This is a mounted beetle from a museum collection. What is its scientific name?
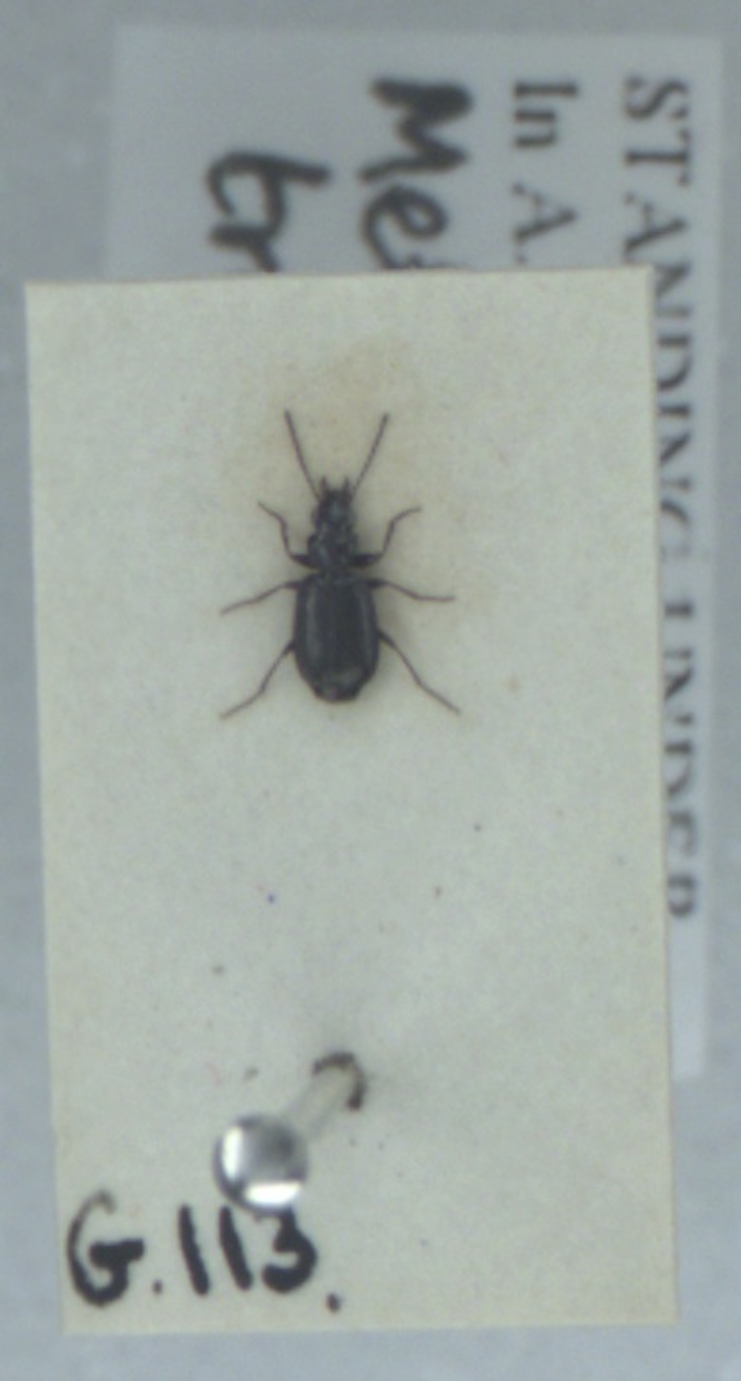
Syntomus truncatellus
